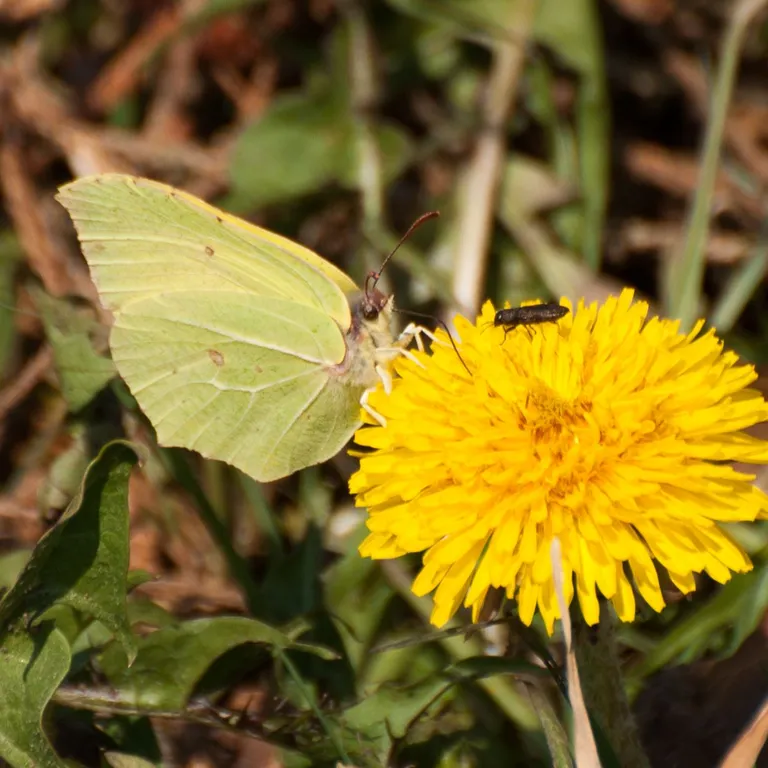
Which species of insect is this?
Gonepteryx rhamni
